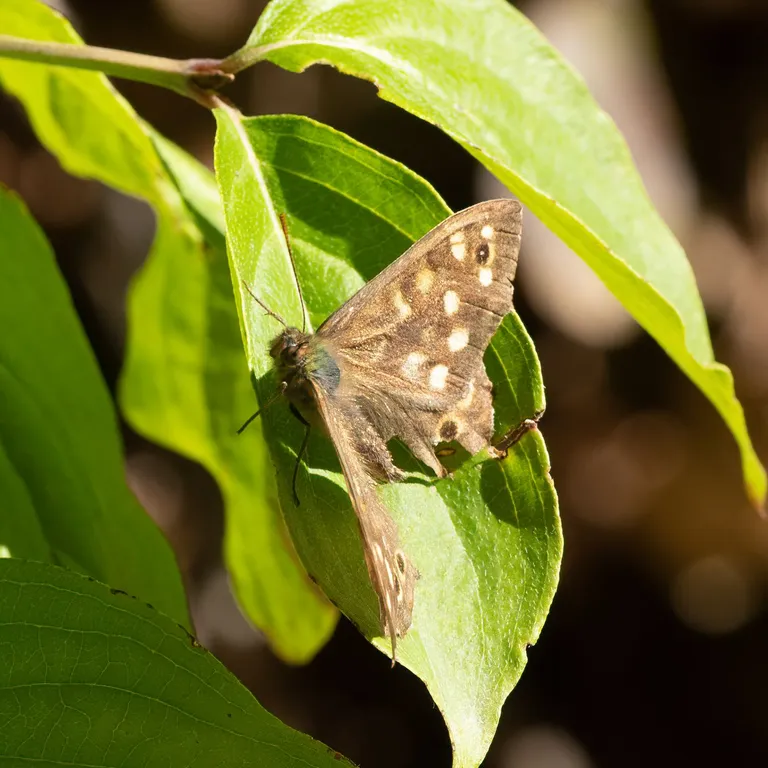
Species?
Pararge aegeria
